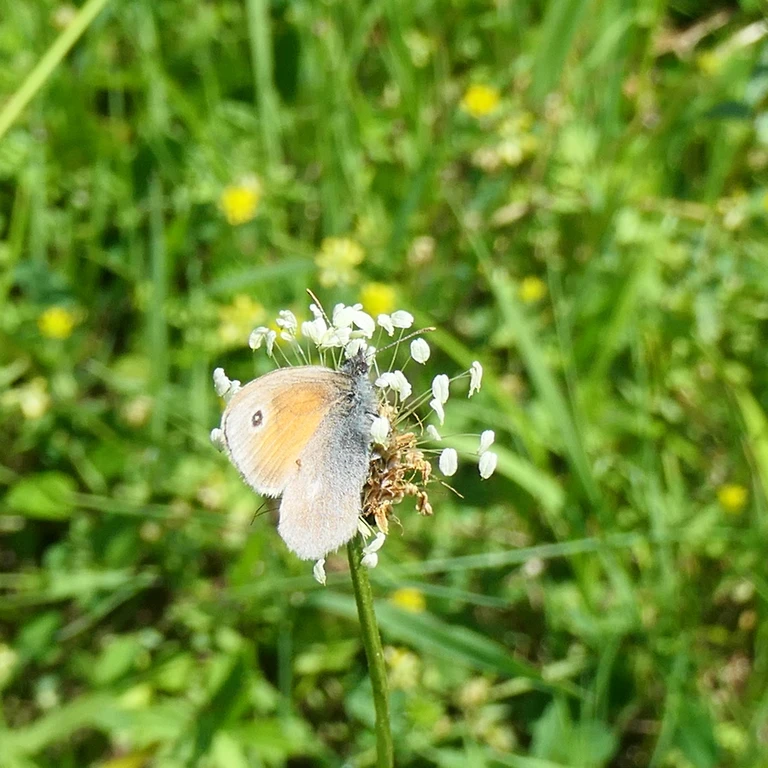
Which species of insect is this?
Coenonympha pamphilus
